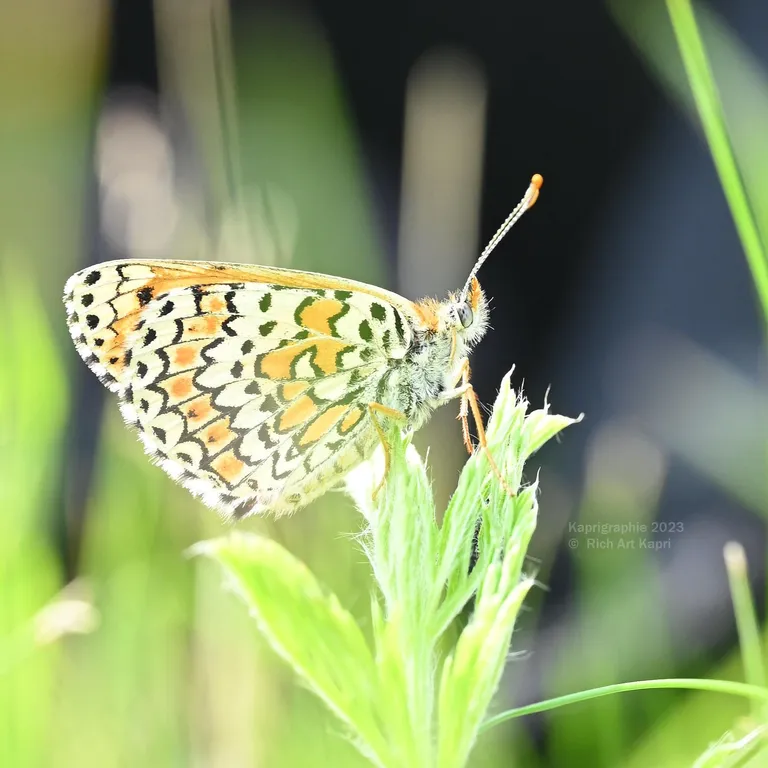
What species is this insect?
Melitaea cinxia
